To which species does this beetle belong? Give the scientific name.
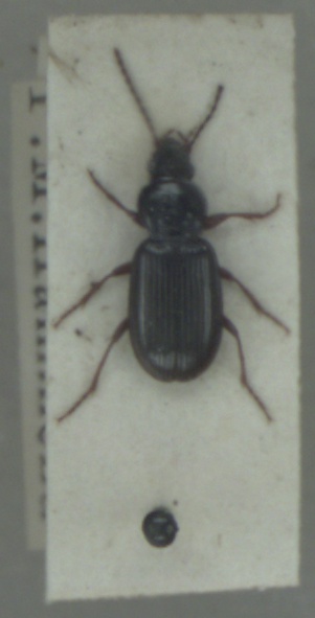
Pterostichus strenuus
